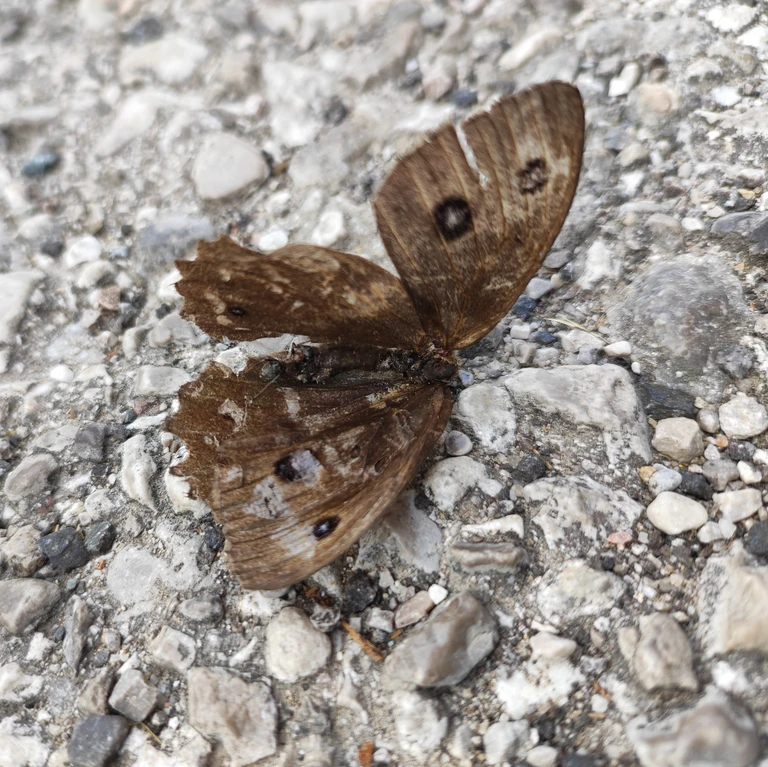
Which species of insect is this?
Minois dryas
